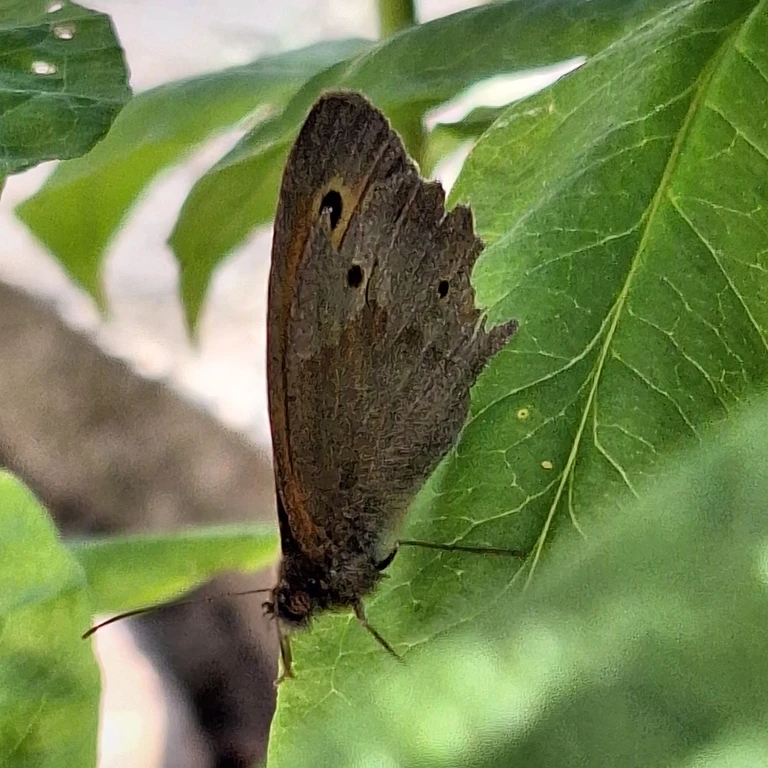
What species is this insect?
Maniola jurtina
